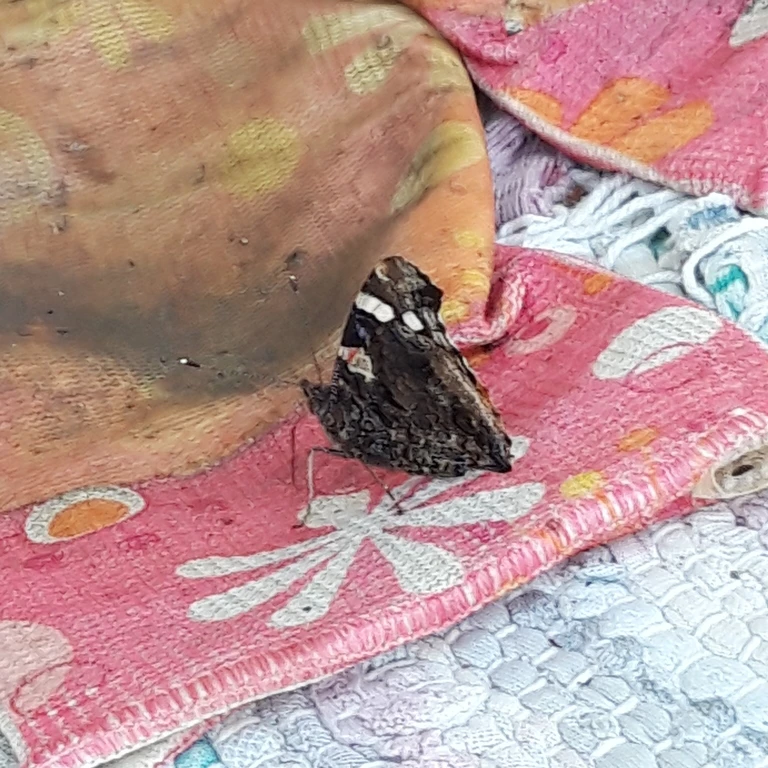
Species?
Vanessa atalanta
